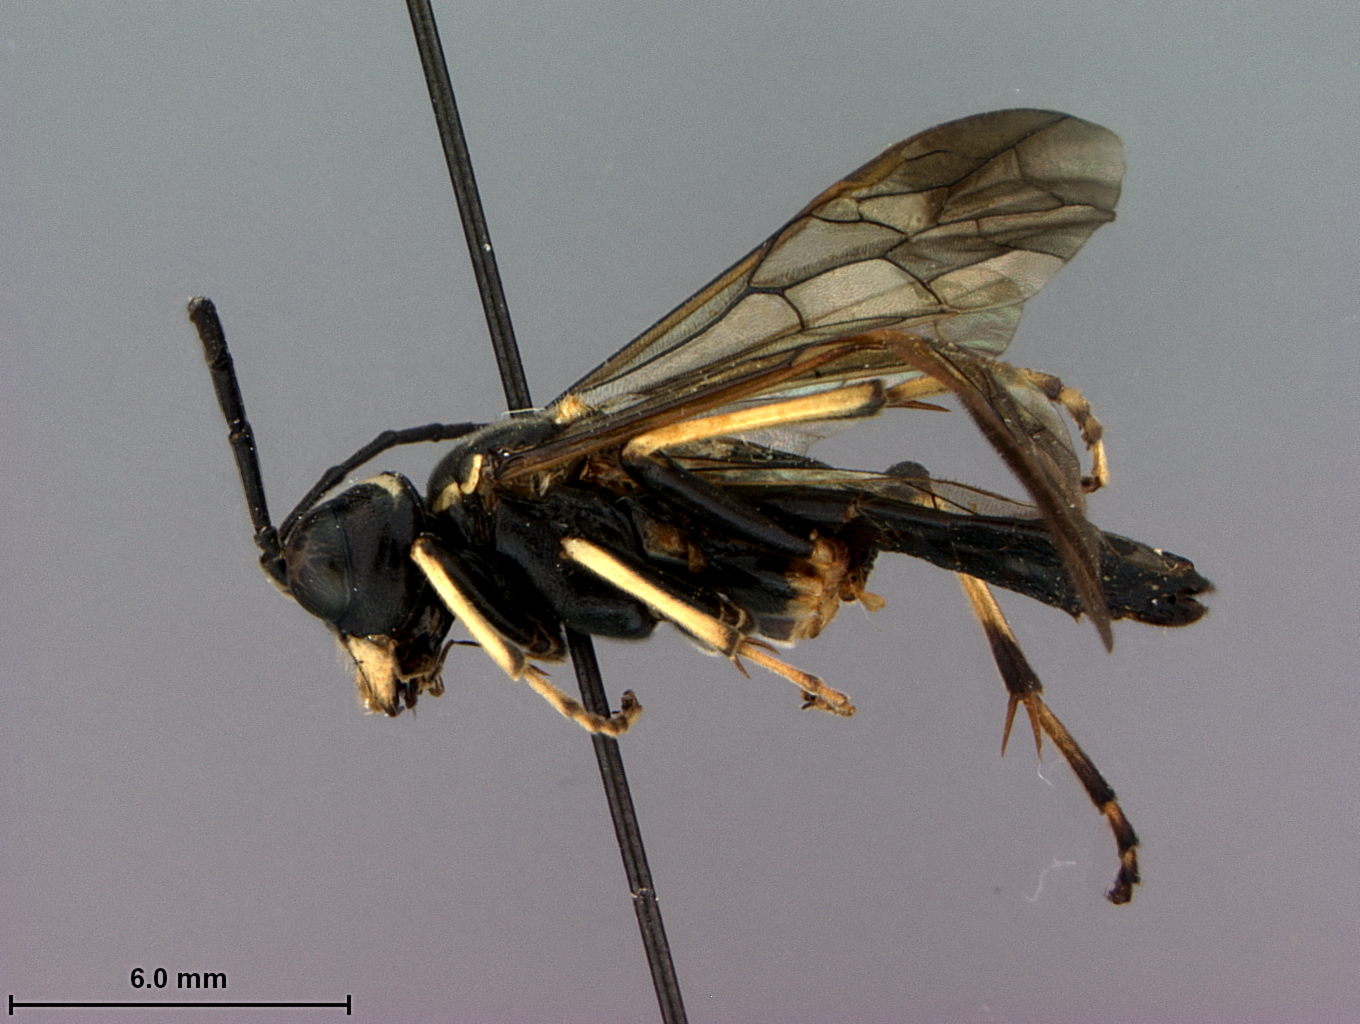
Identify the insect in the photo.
Tenthredella cockerelli
